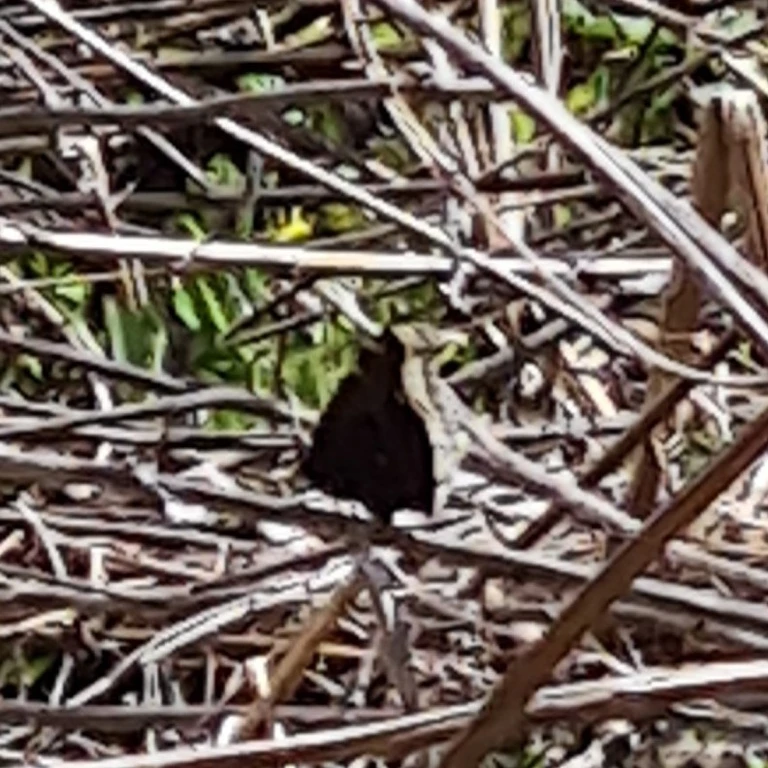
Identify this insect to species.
Nymphalis antiopa
